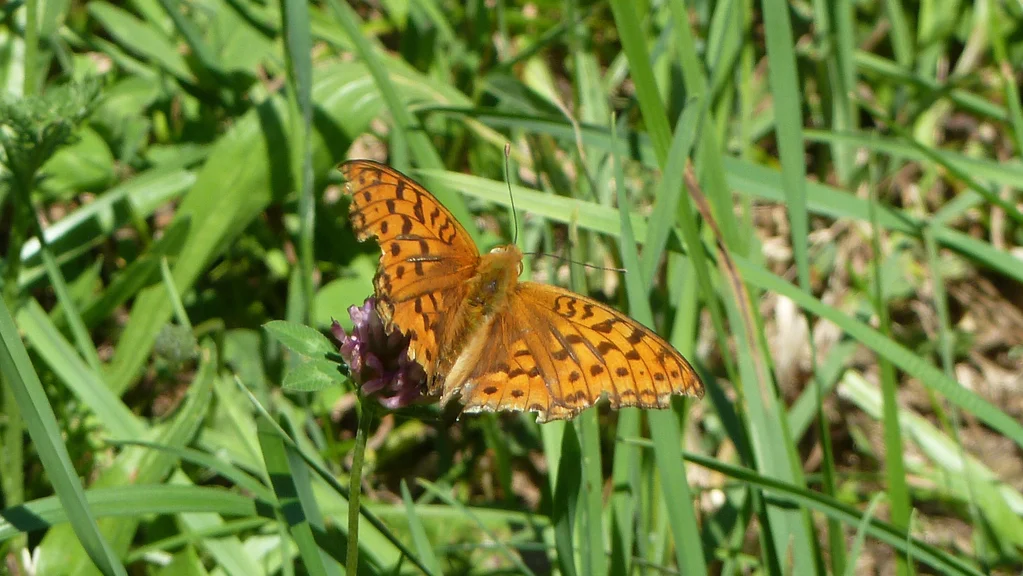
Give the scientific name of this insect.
Fabriciana adippe
